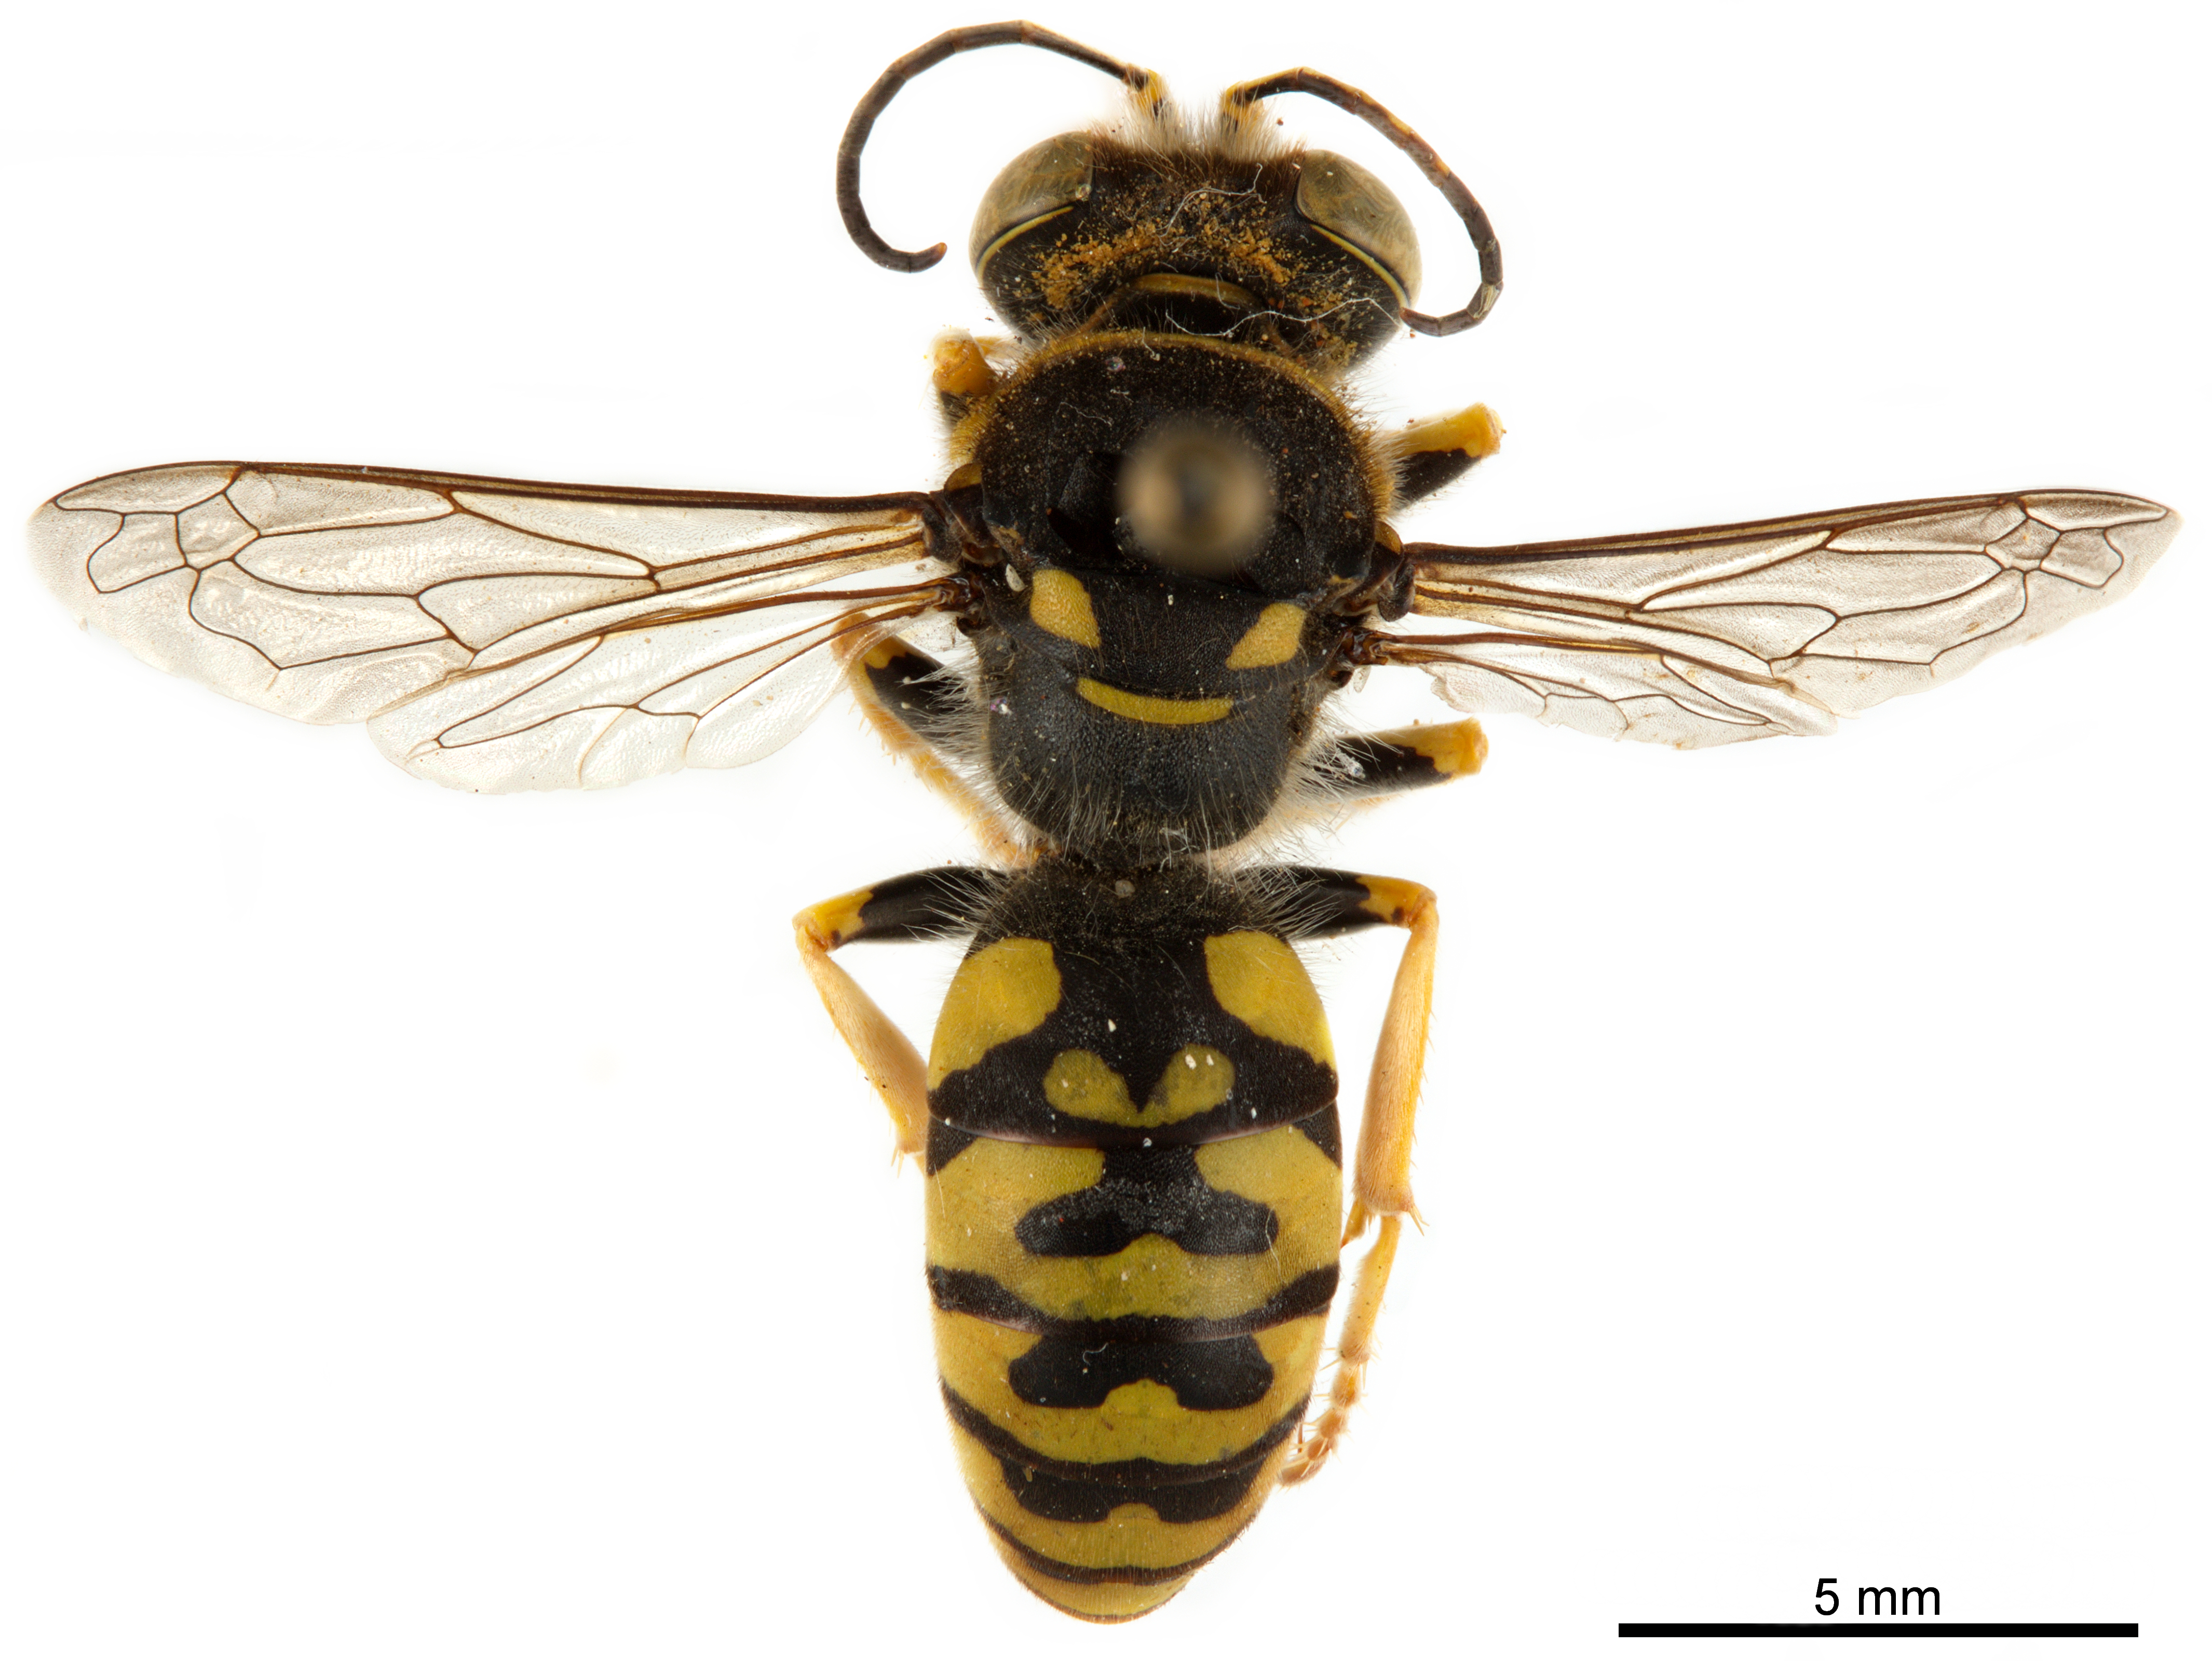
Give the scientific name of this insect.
Steniolia tibialis
